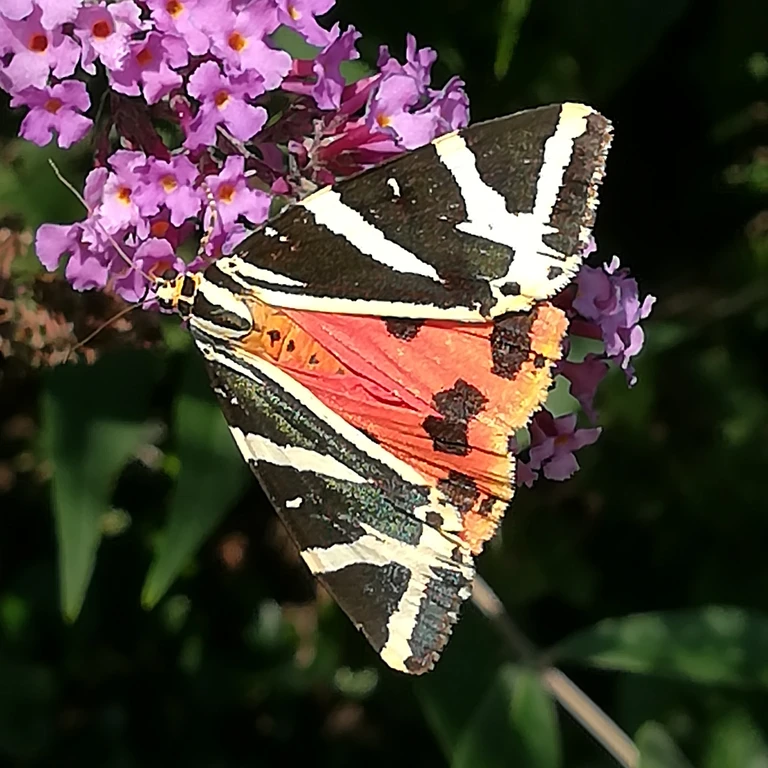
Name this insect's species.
Euplagia quadripunctaria
